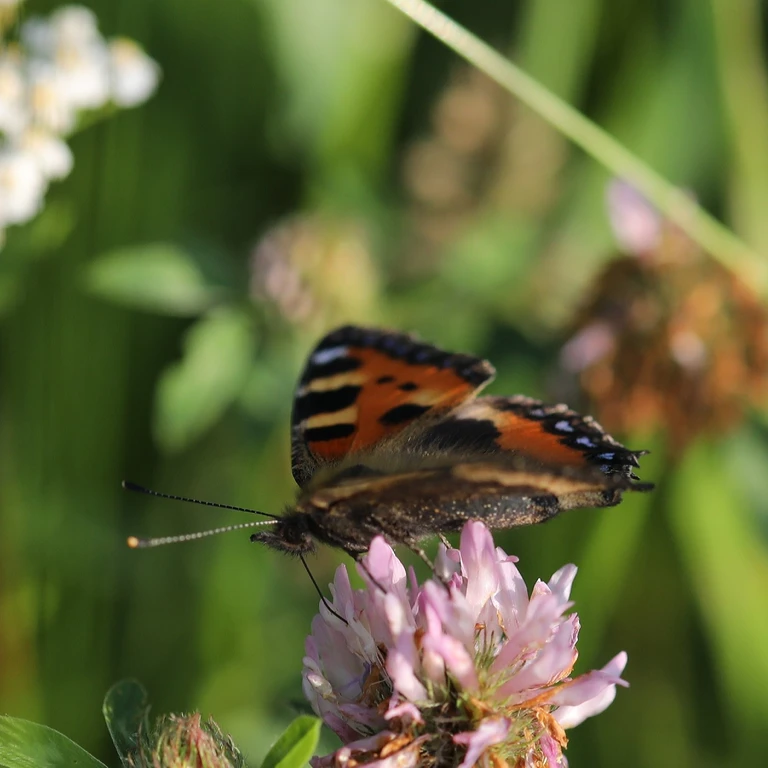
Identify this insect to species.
Aglais urticae
